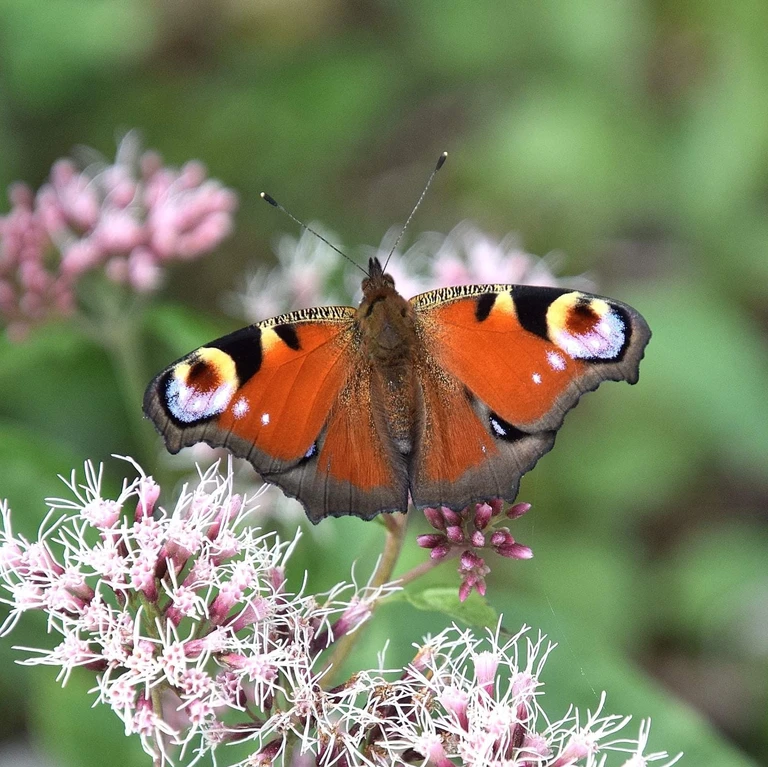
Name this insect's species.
Aglais io
